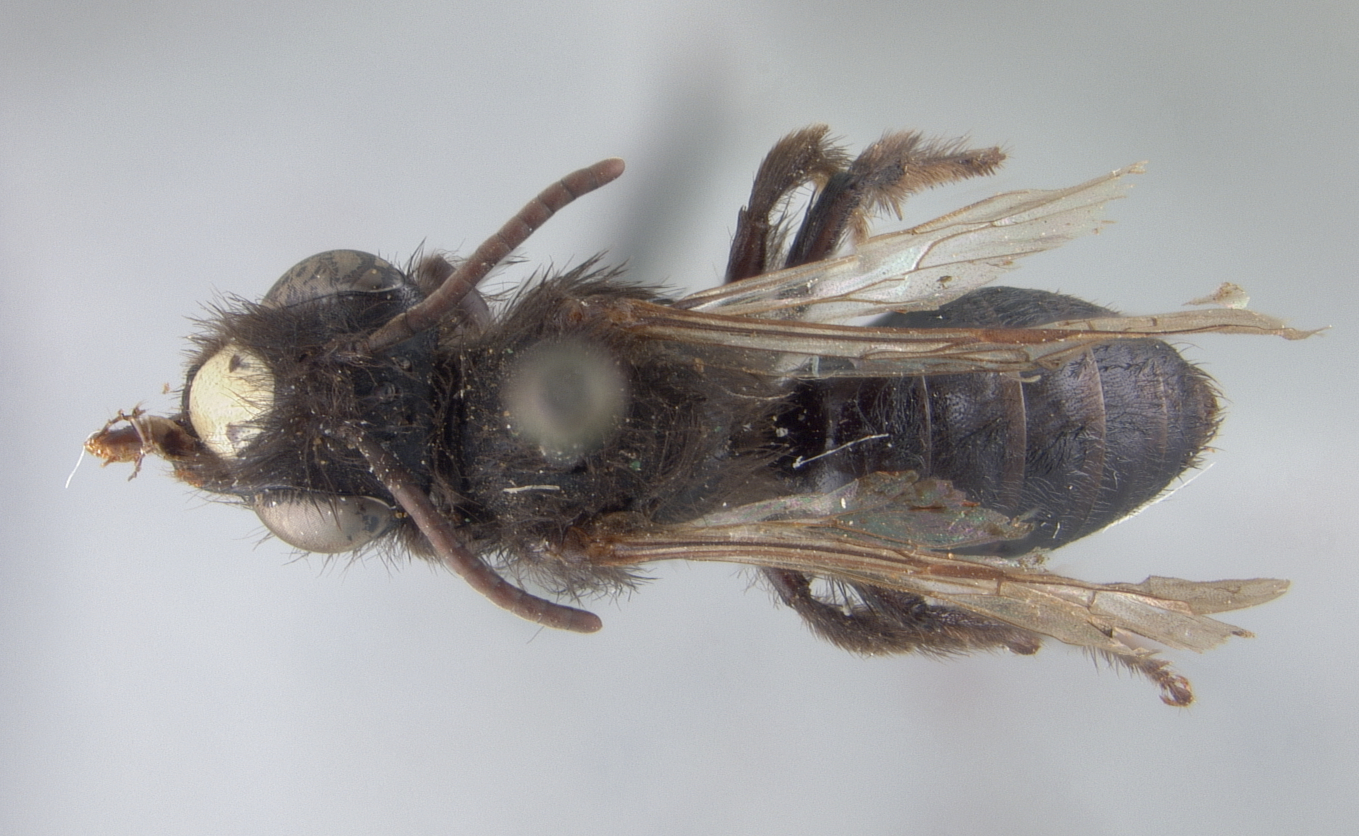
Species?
Andrena metea
